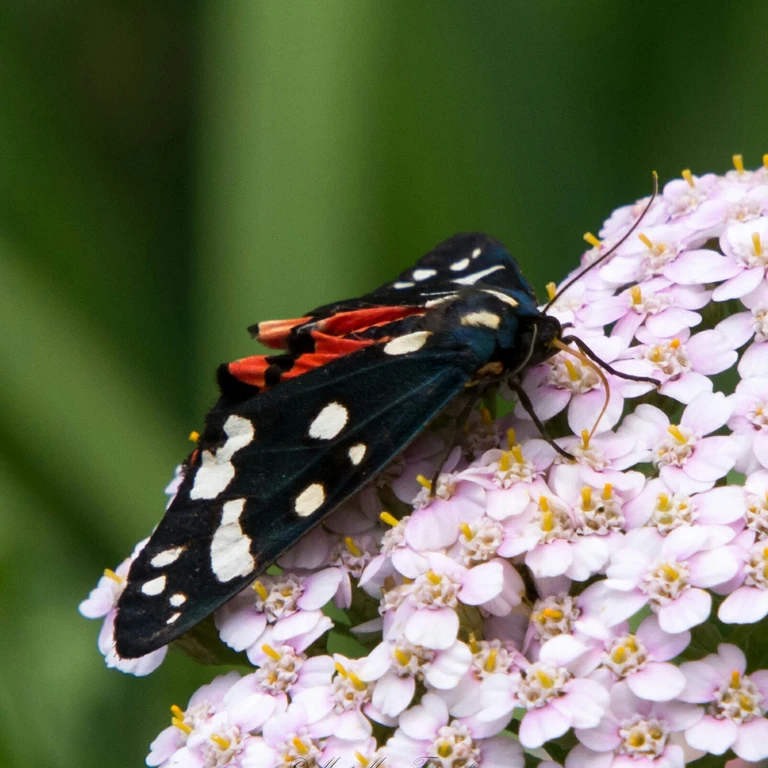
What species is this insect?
Callimorpha dominula
